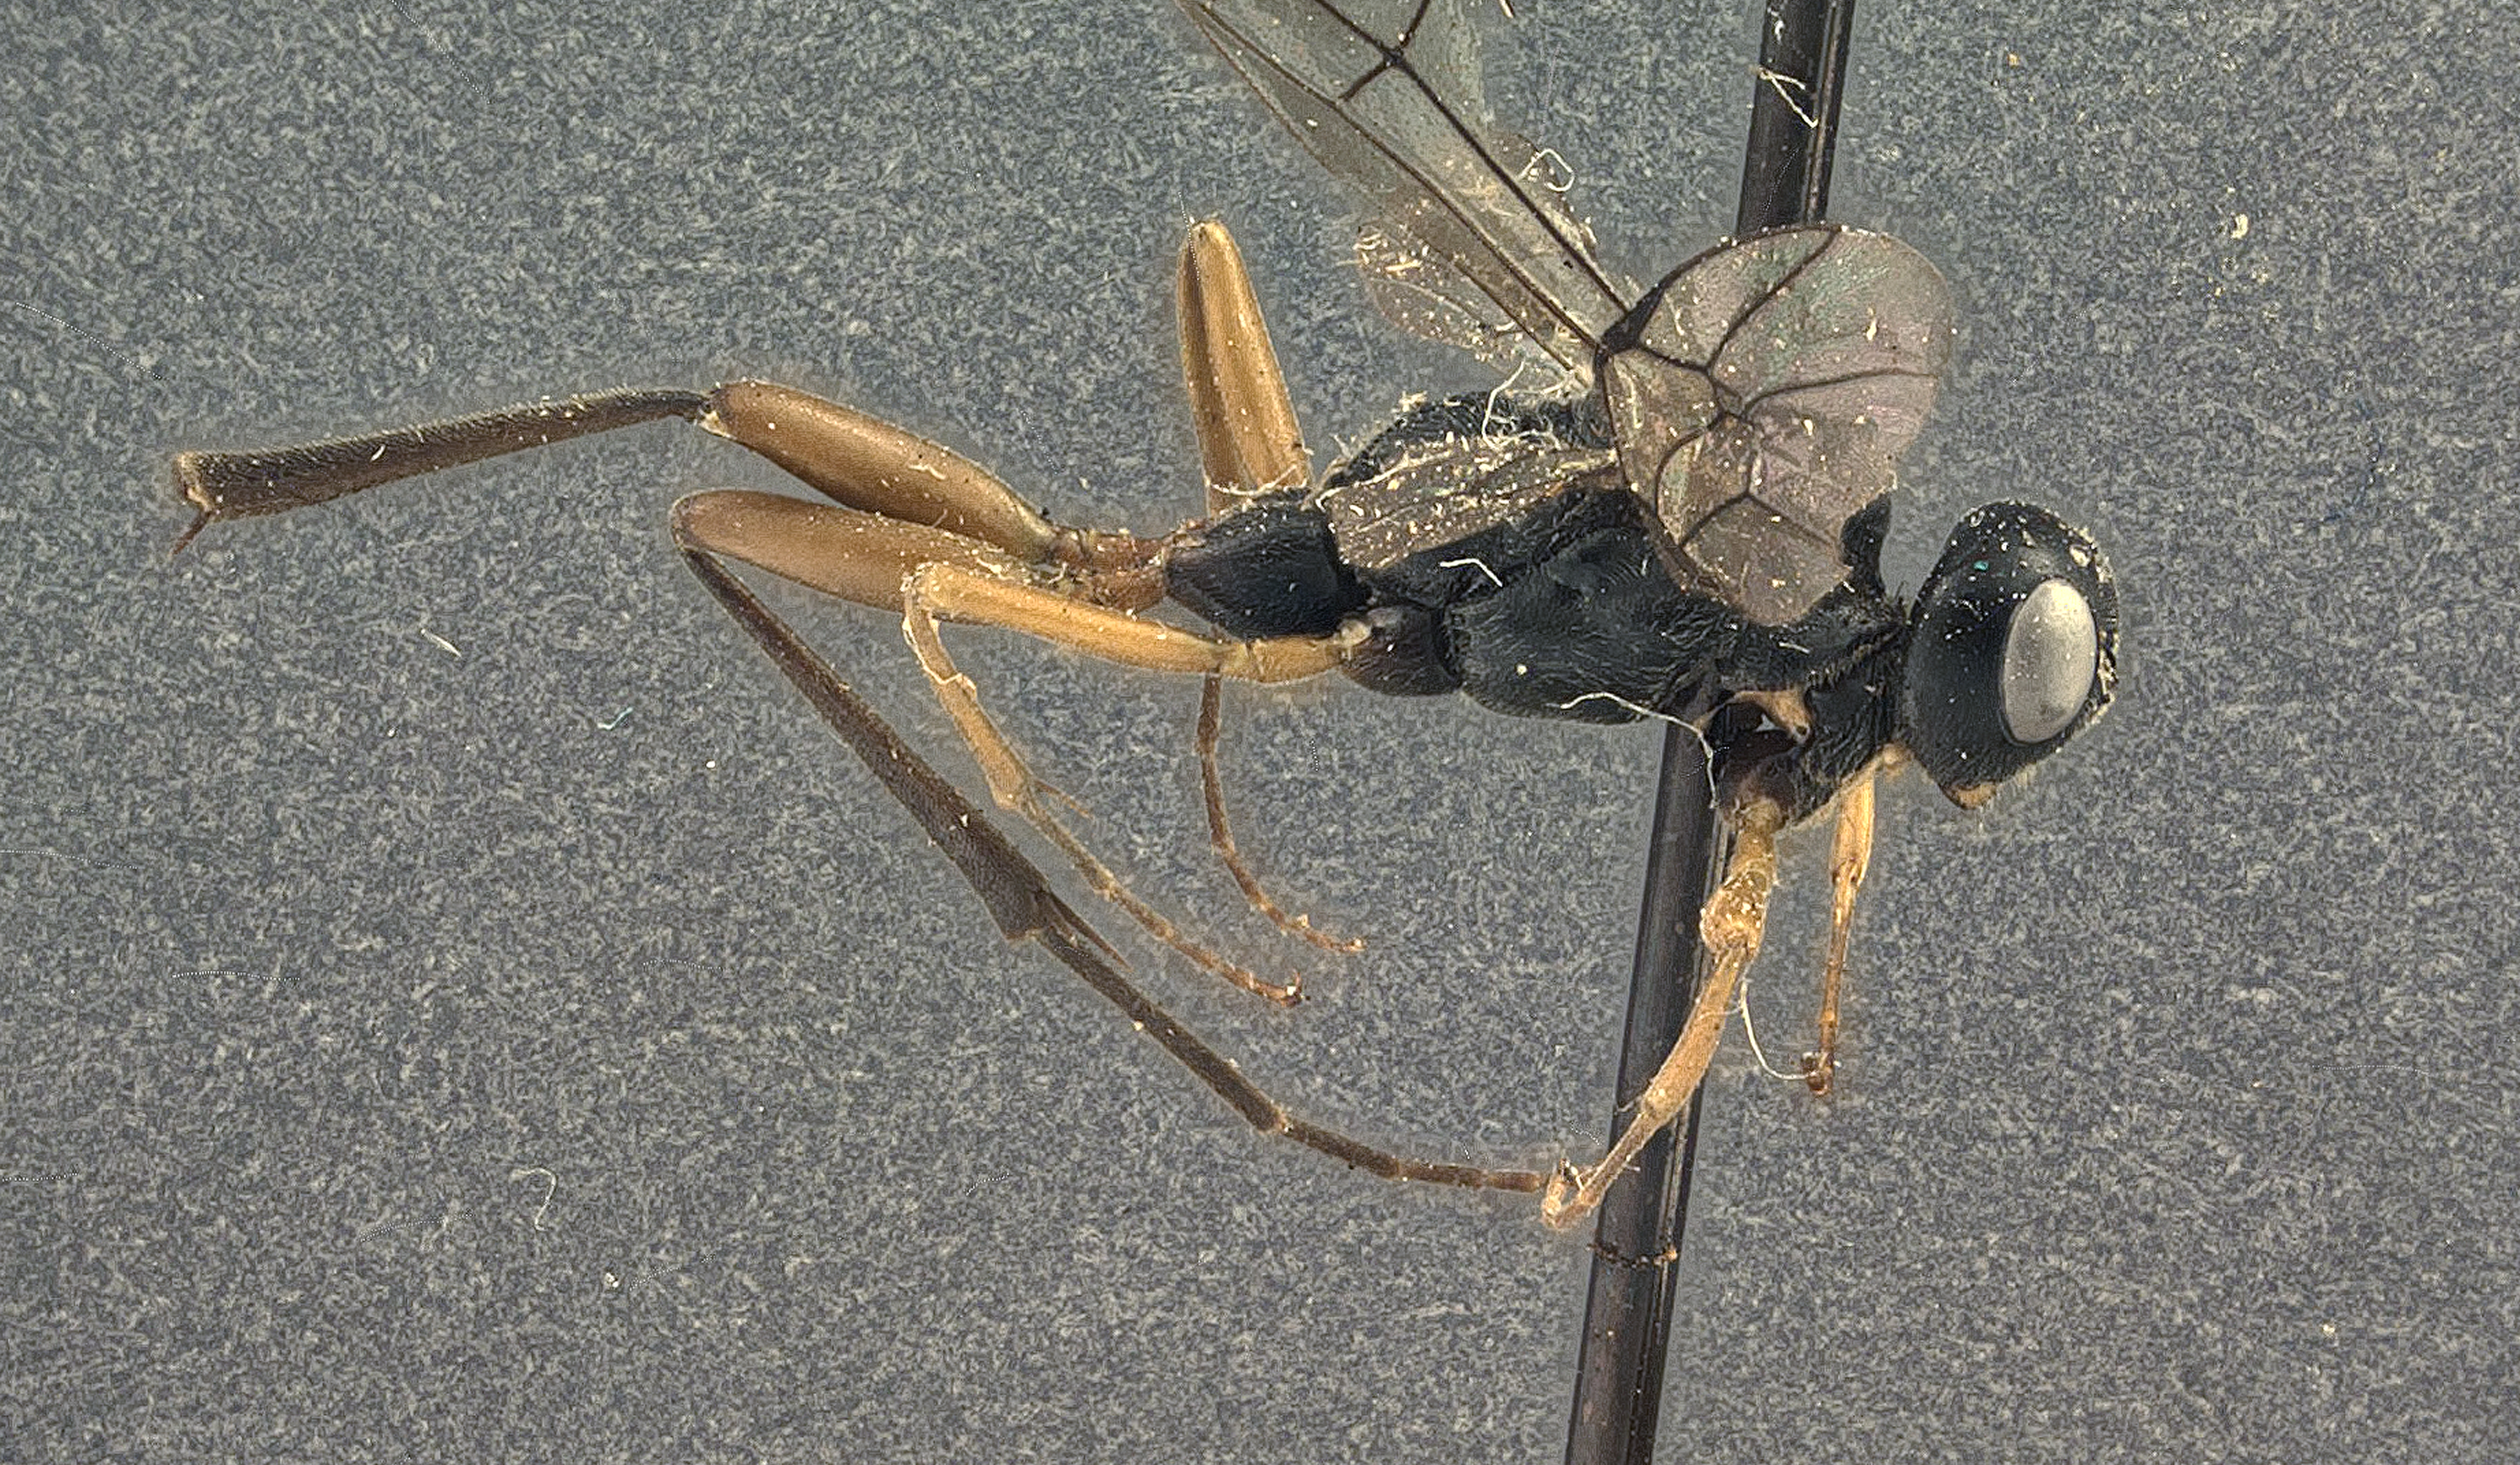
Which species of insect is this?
Helcostizidea xanthognathus
